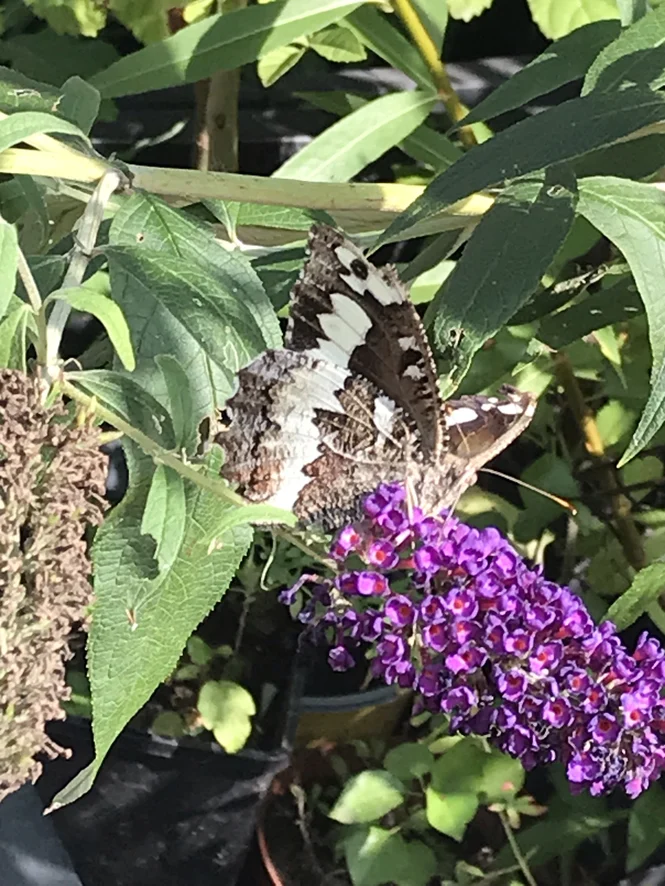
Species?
Brintesia circe
